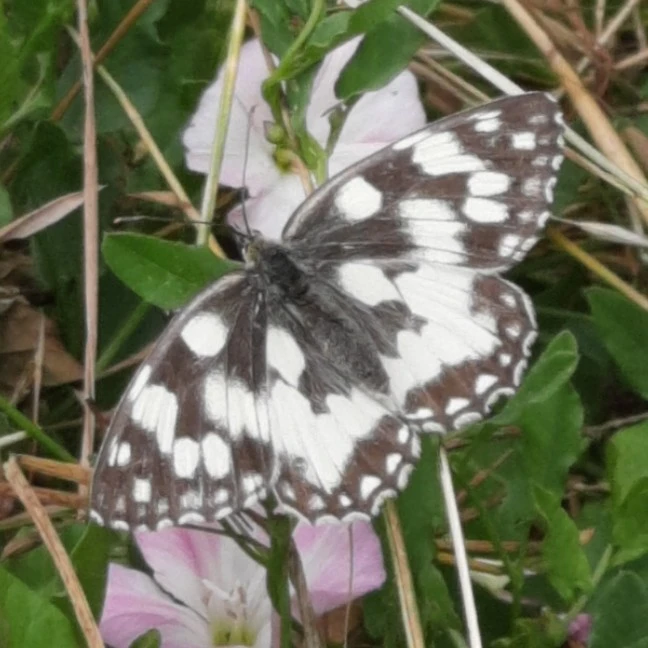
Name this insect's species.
Melanargia galathea
